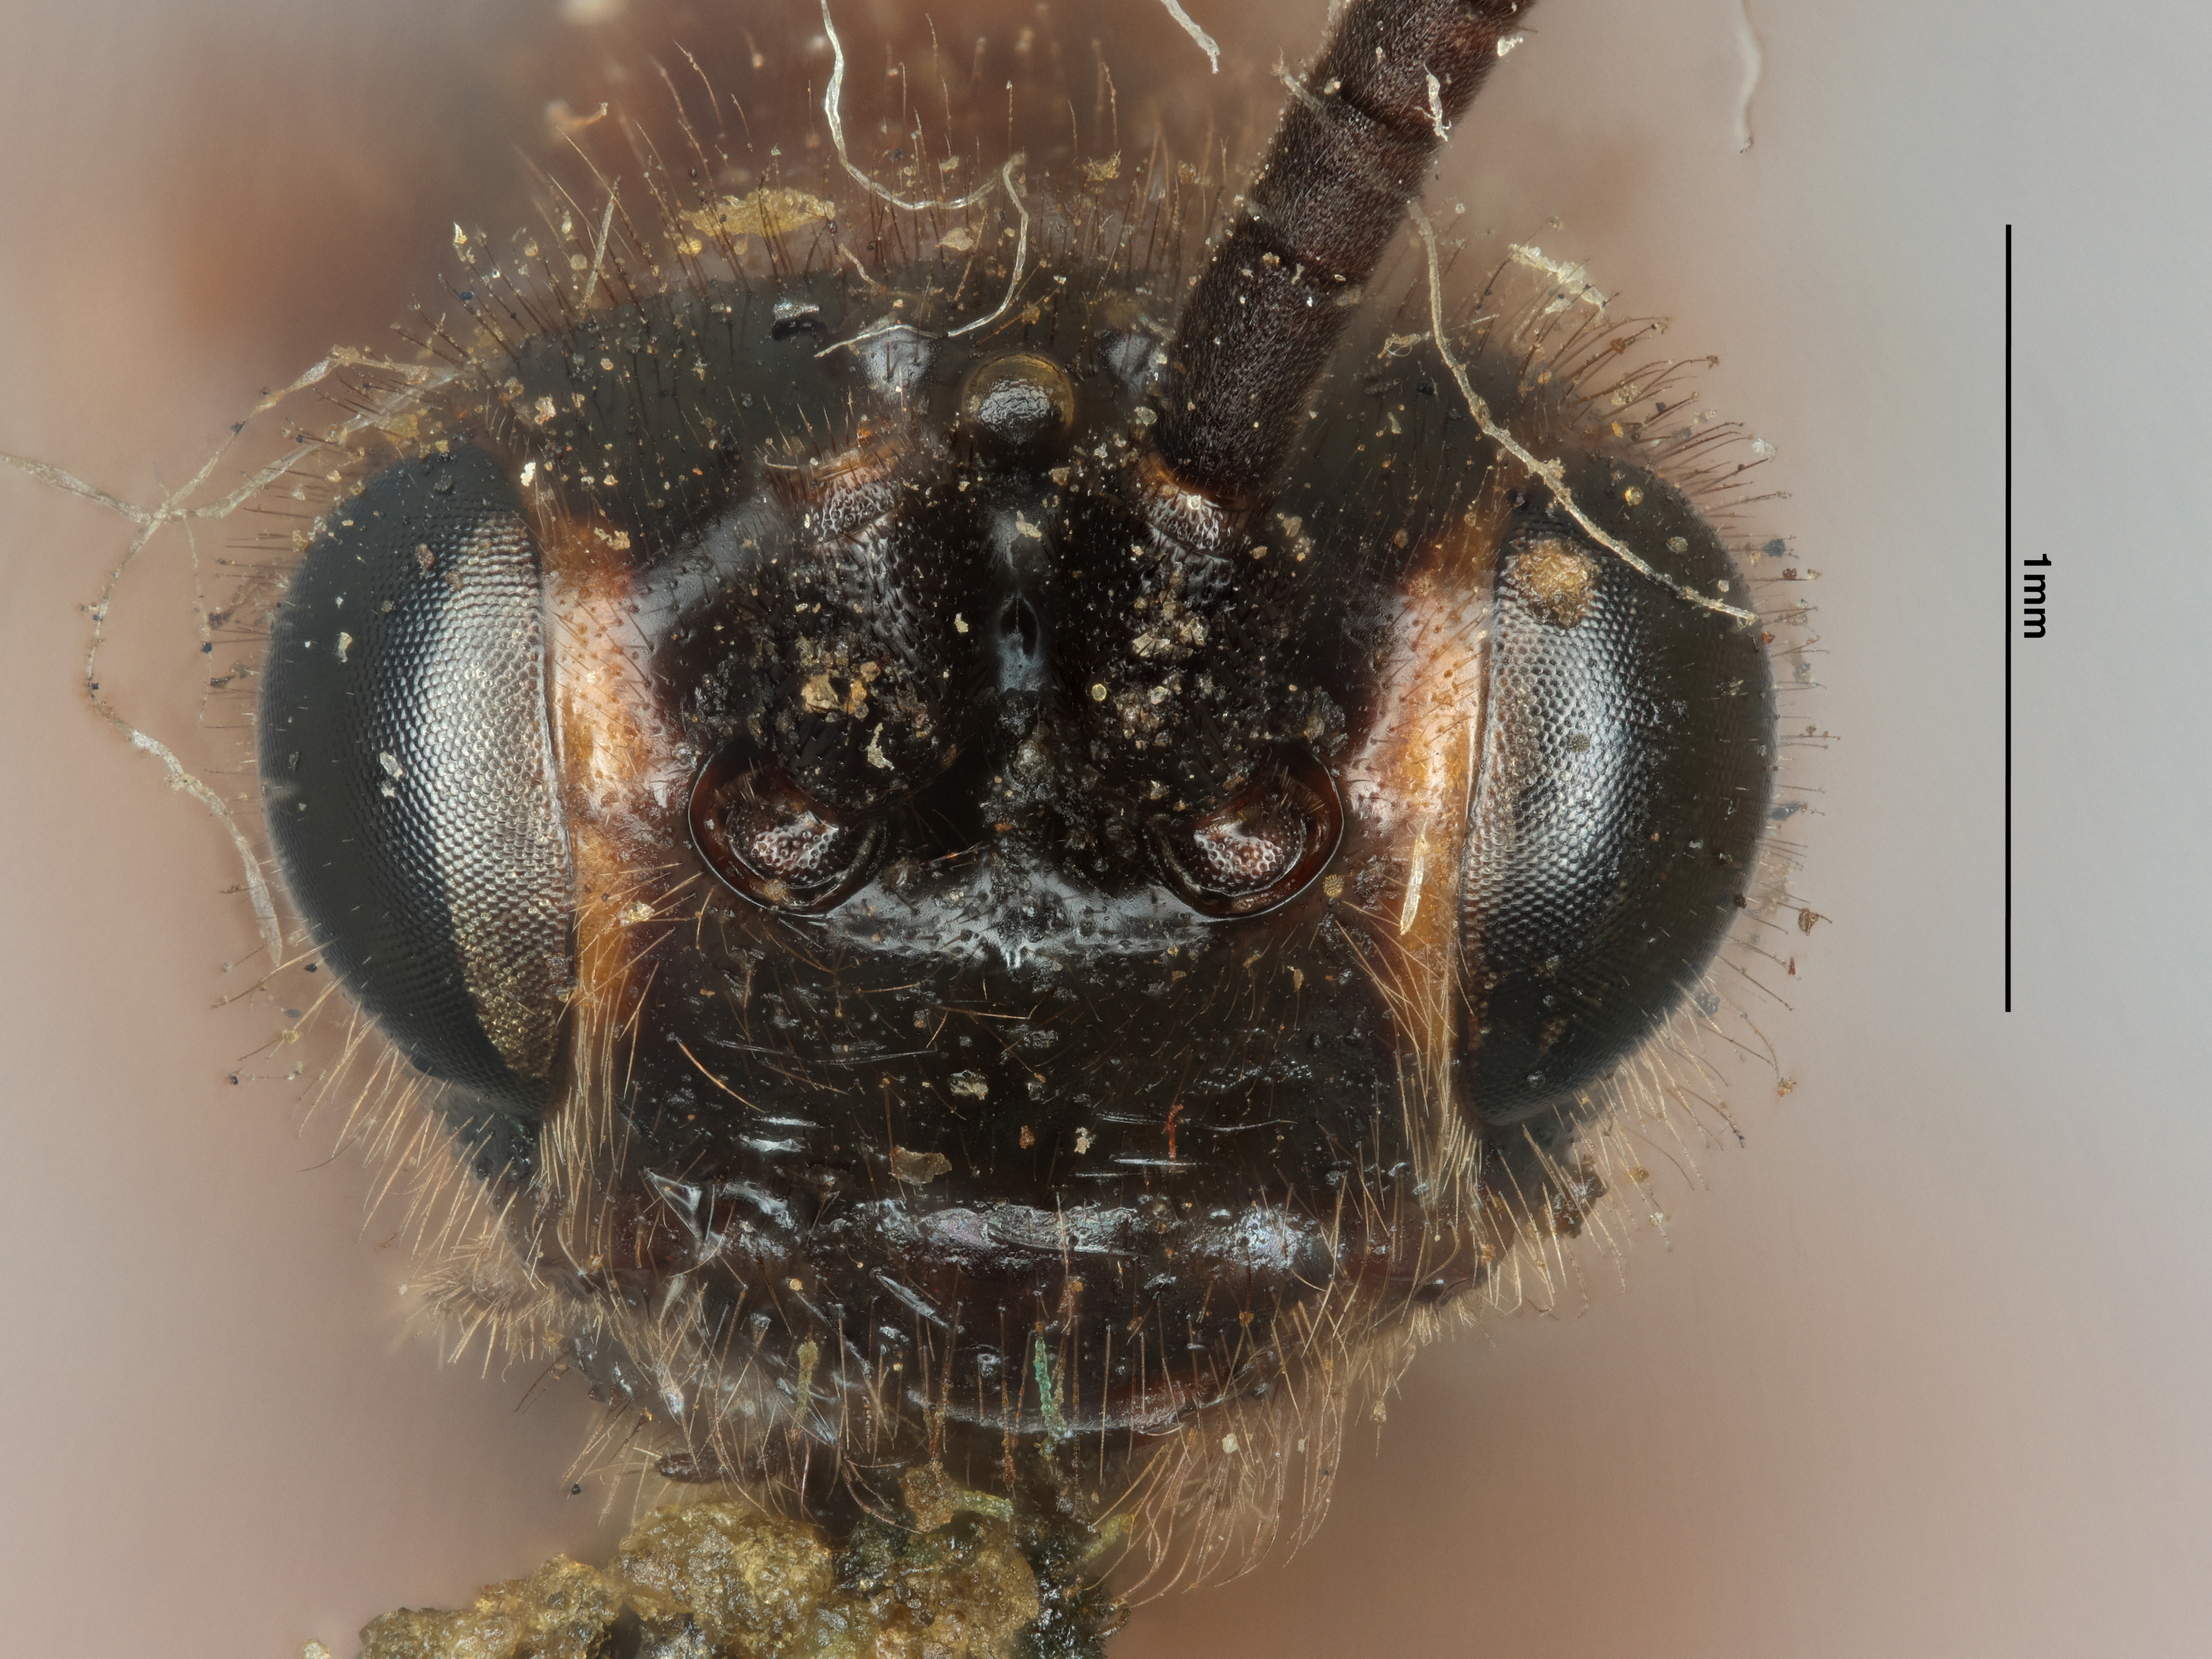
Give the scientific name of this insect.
Cardiochiles brevitarsis
